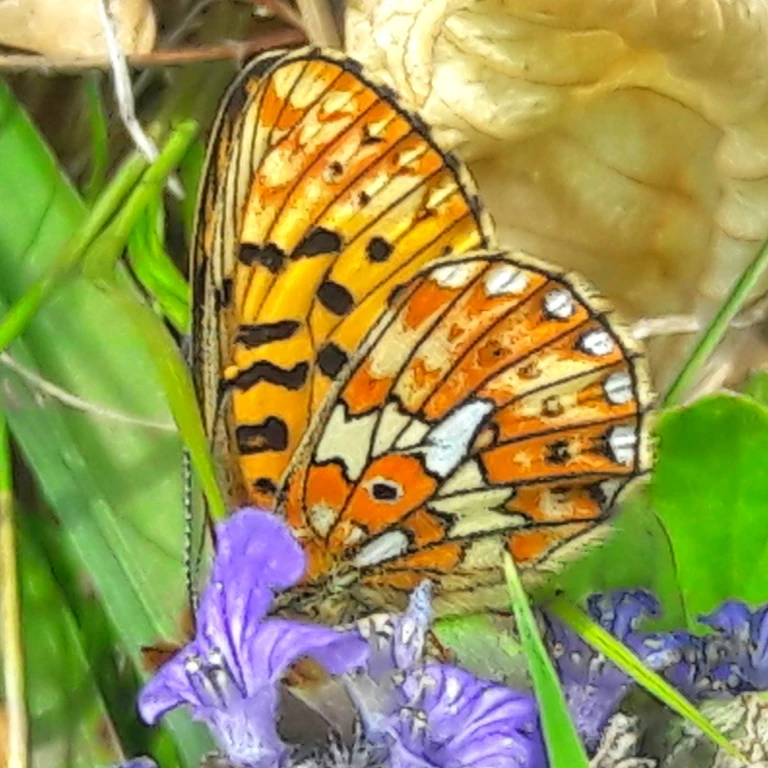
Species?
Boloria euphrosyne (also Clossiana euphrosyne)
